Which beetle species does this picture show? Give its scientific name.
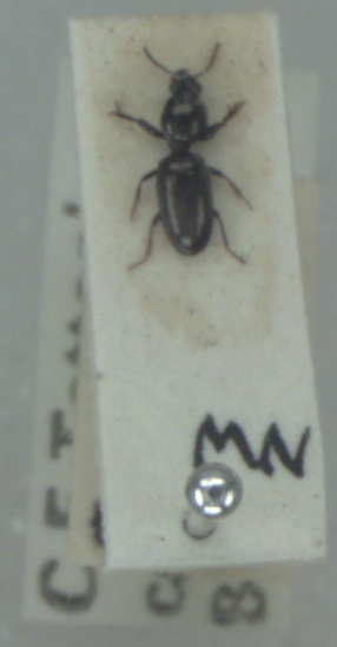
Dyschirius politus
